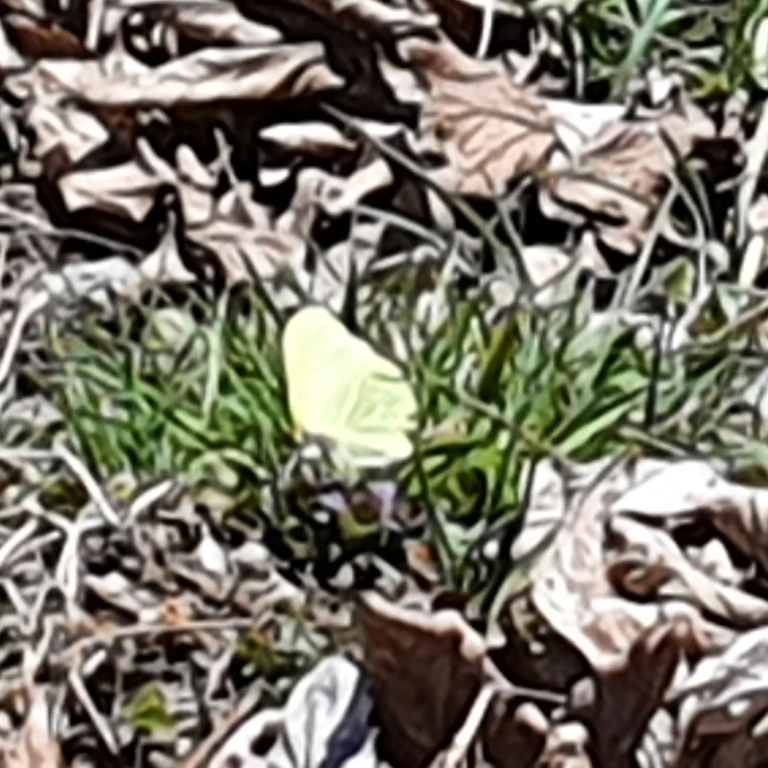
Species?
Gonepteryx rhamni
